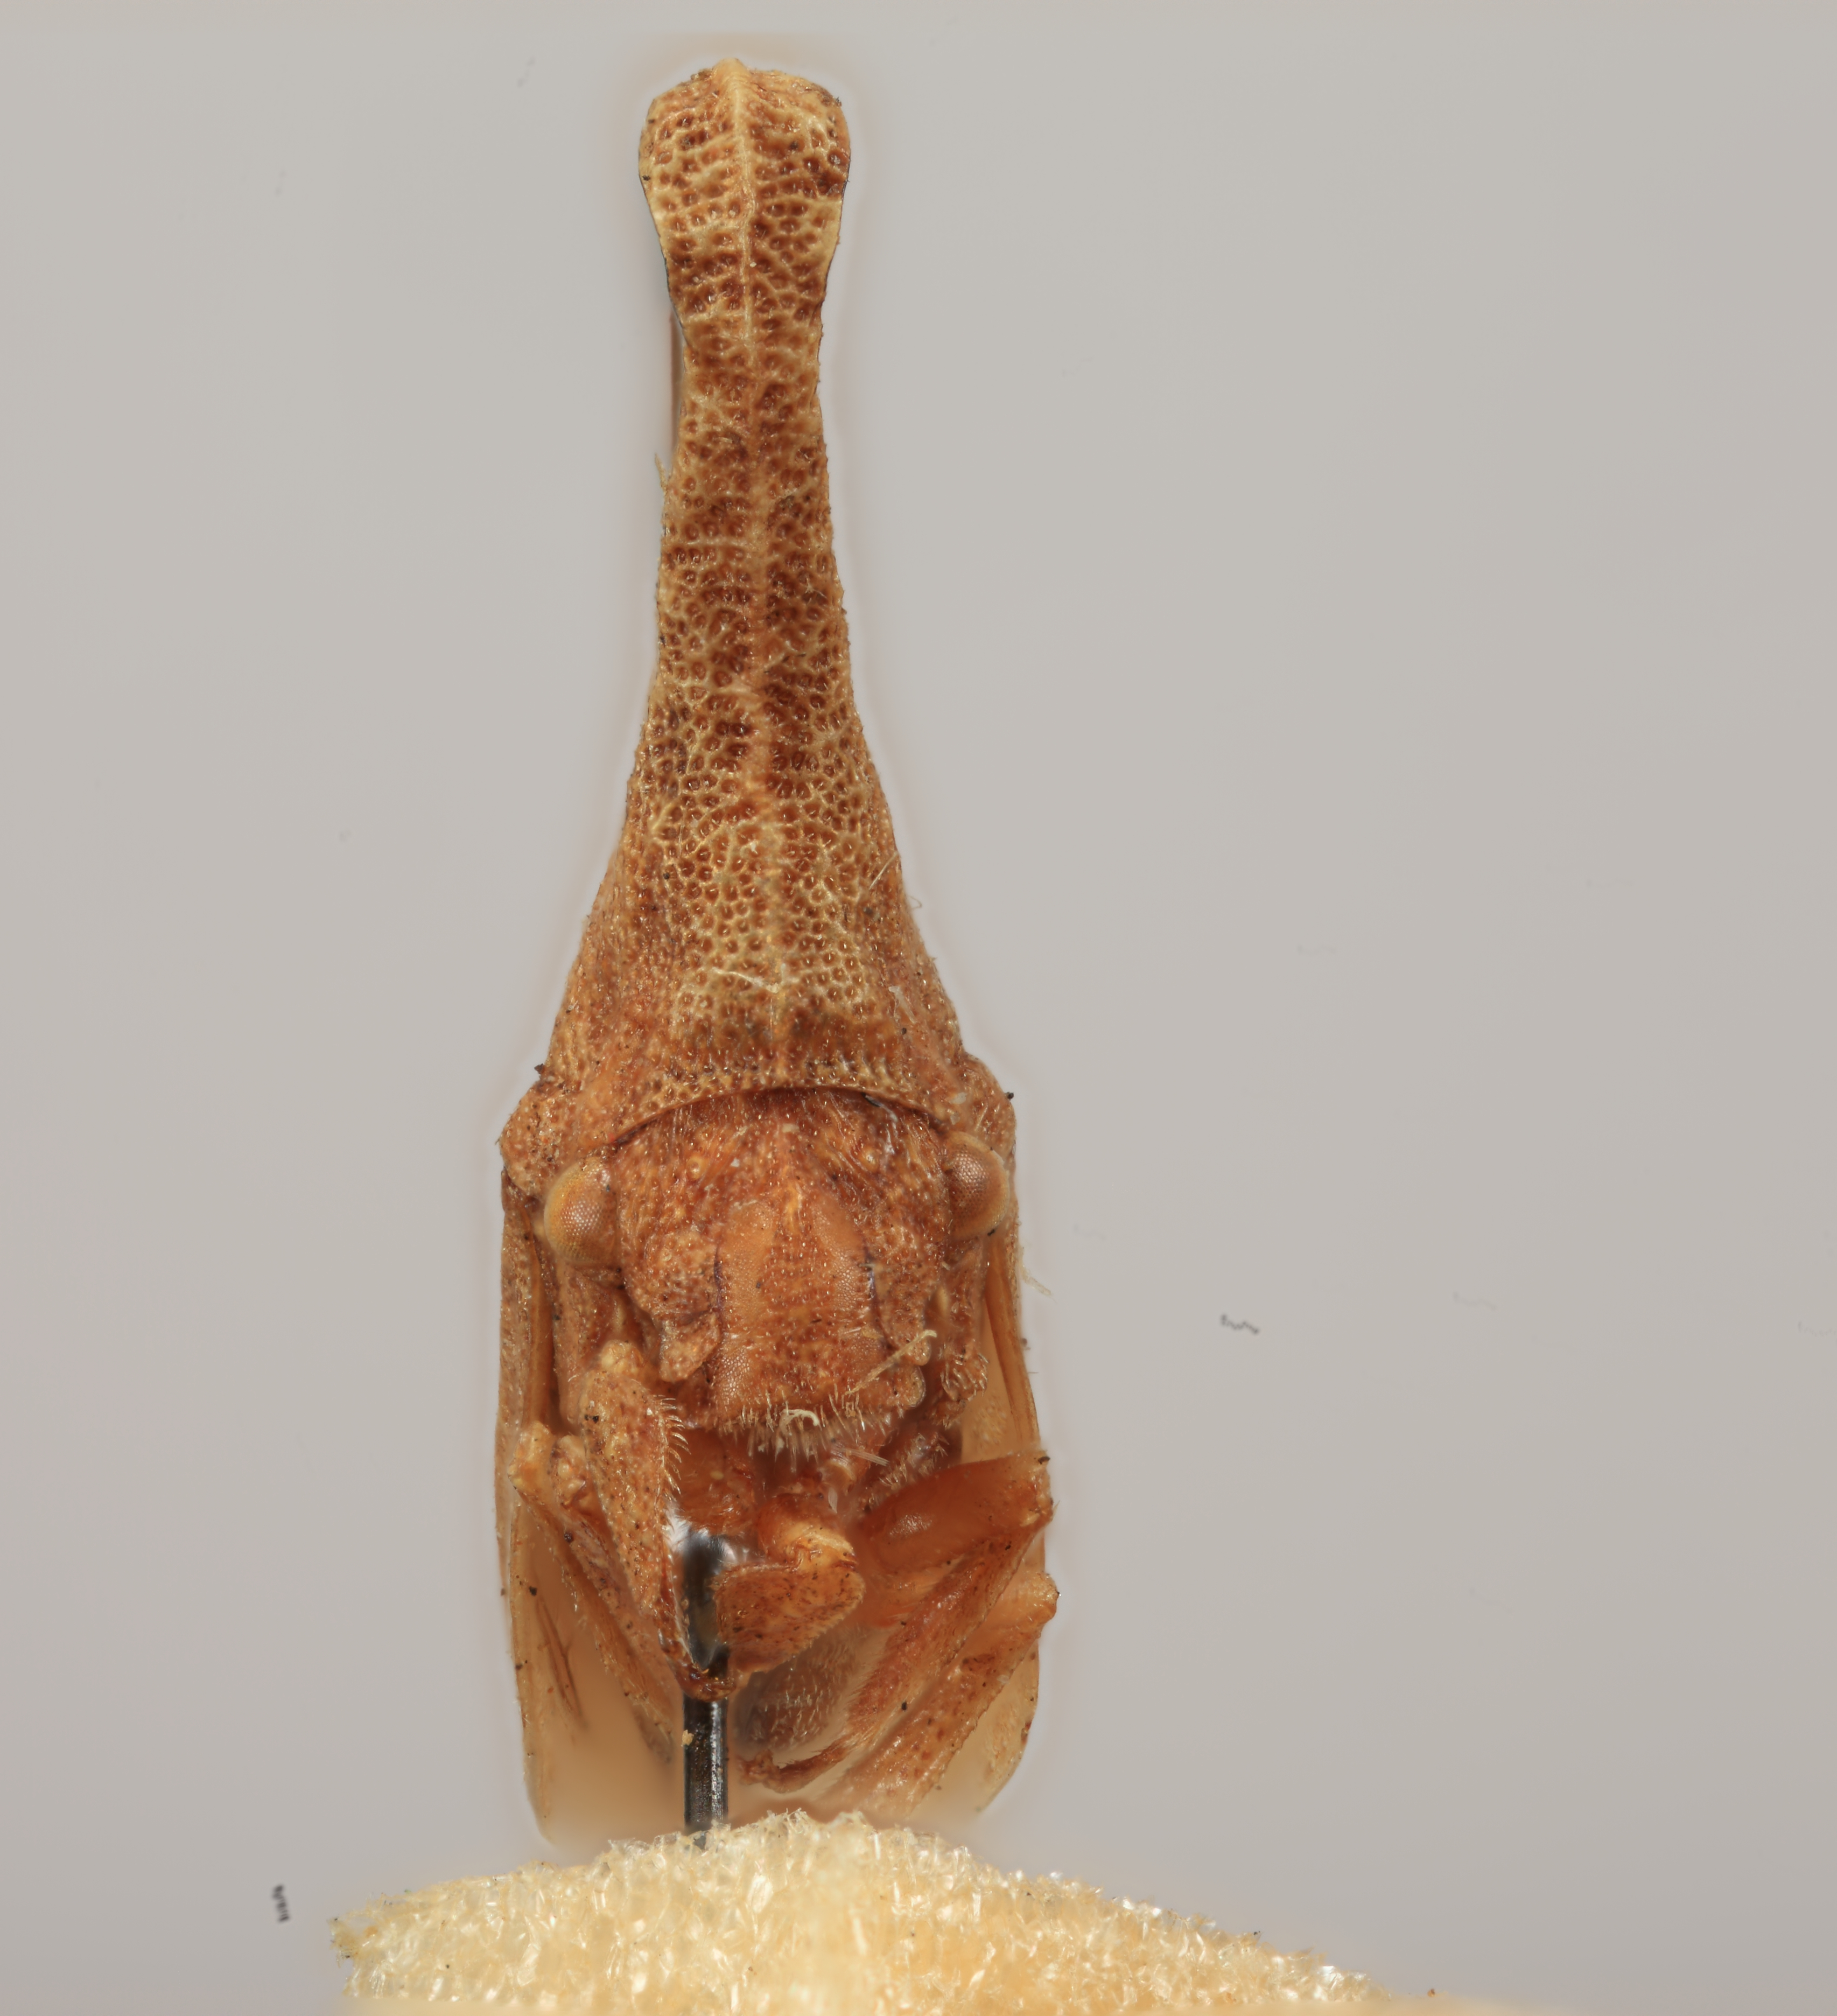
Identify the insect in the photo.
Aechmorpha californensis
